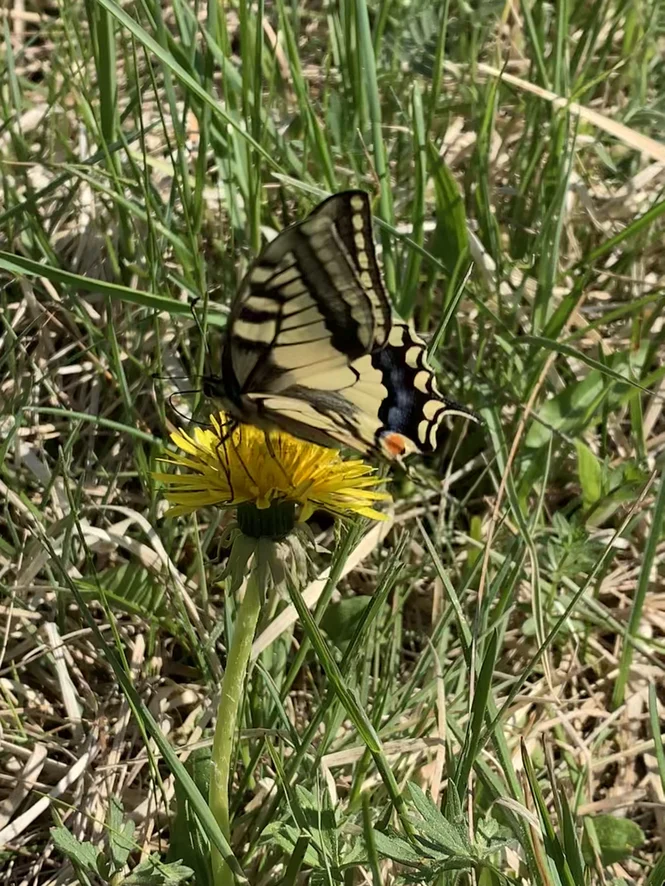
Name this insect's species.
Papilio machaon
